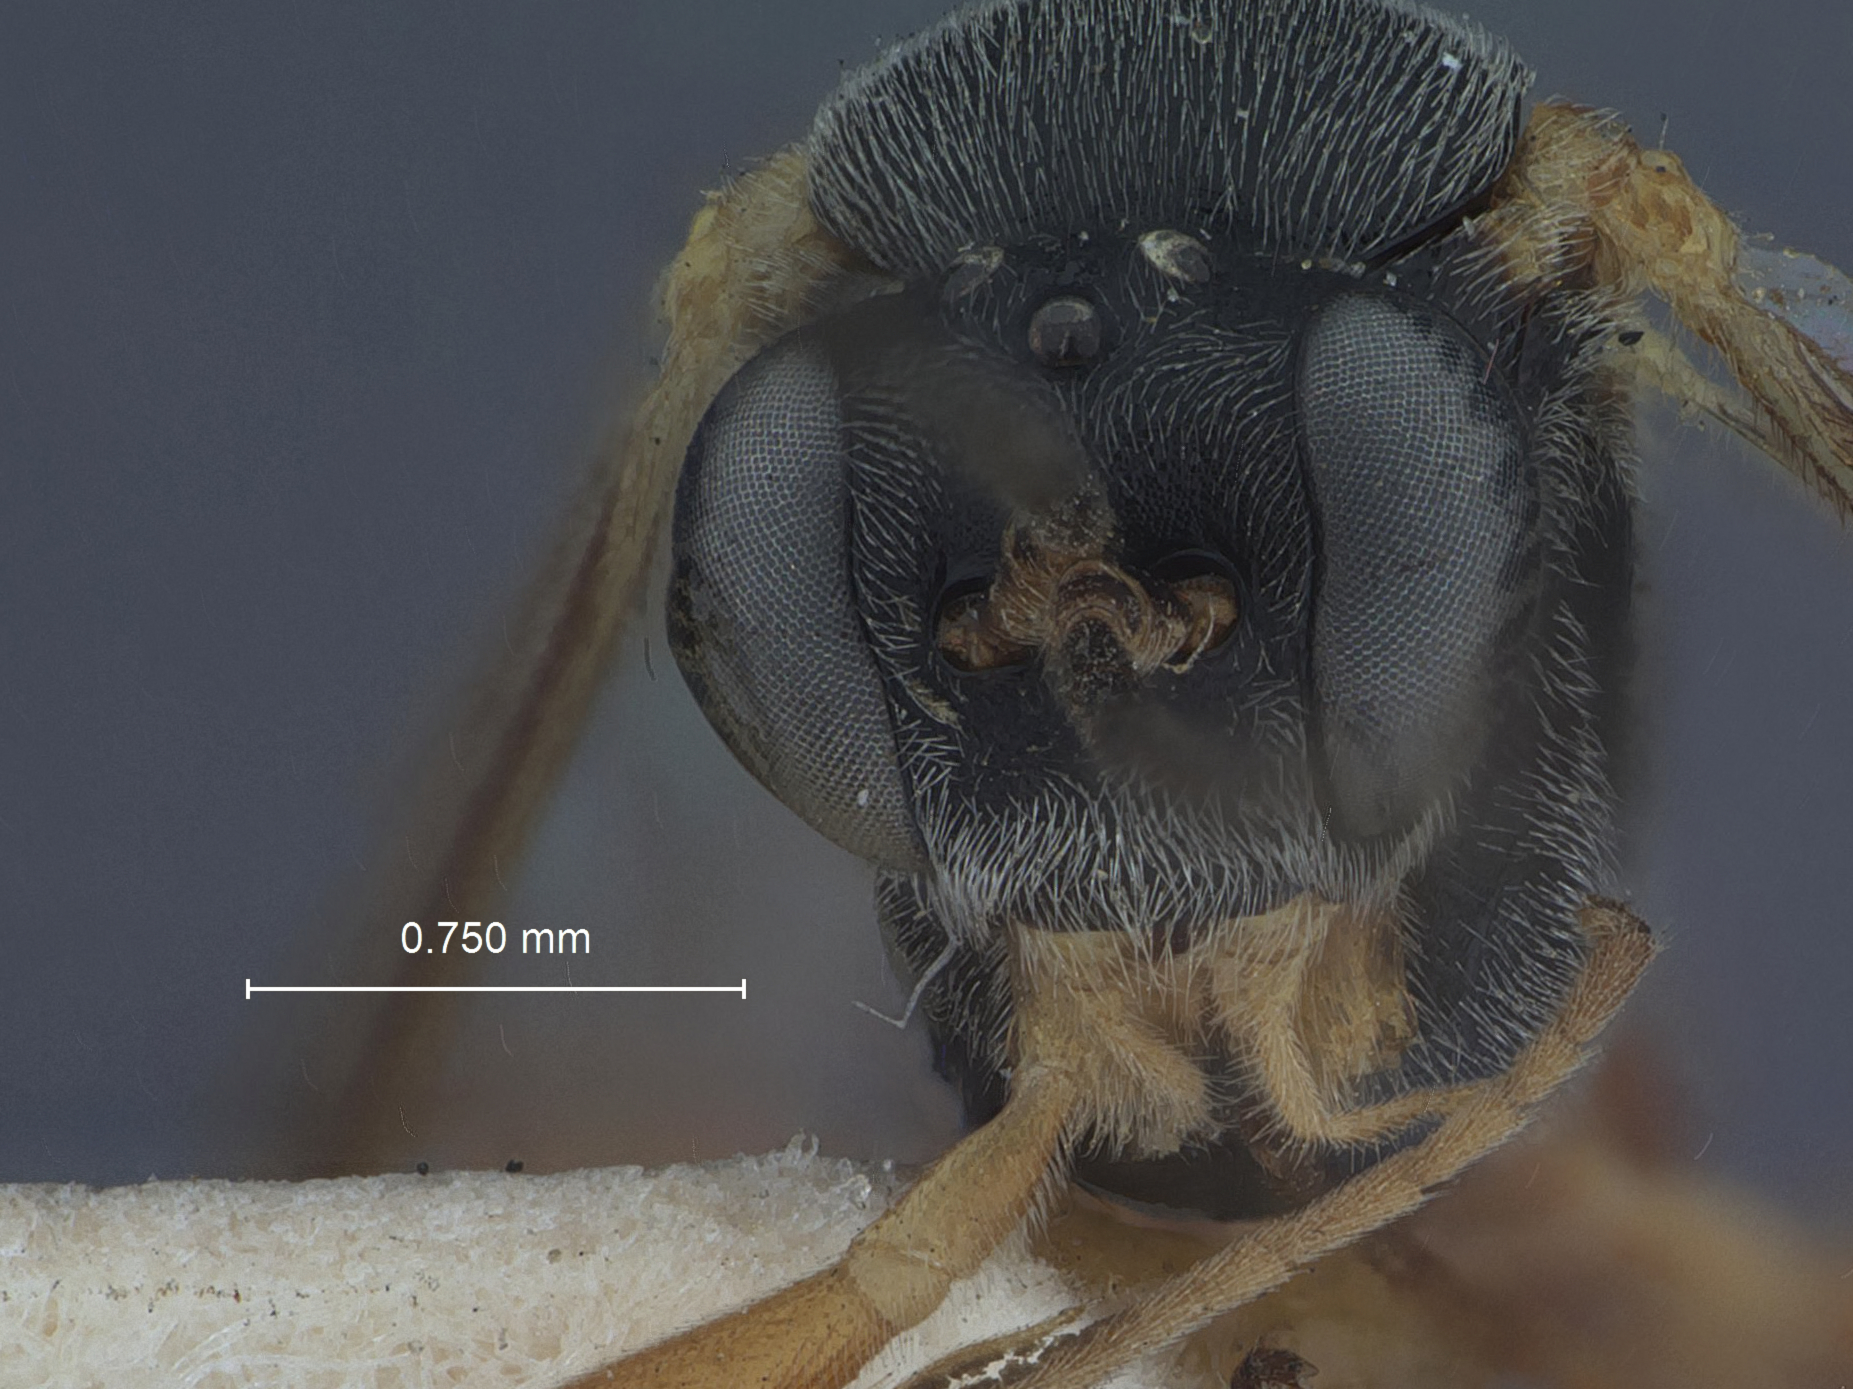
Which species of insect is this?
Limnerium chrysorrhoeae (also Hyposoter disparis)
